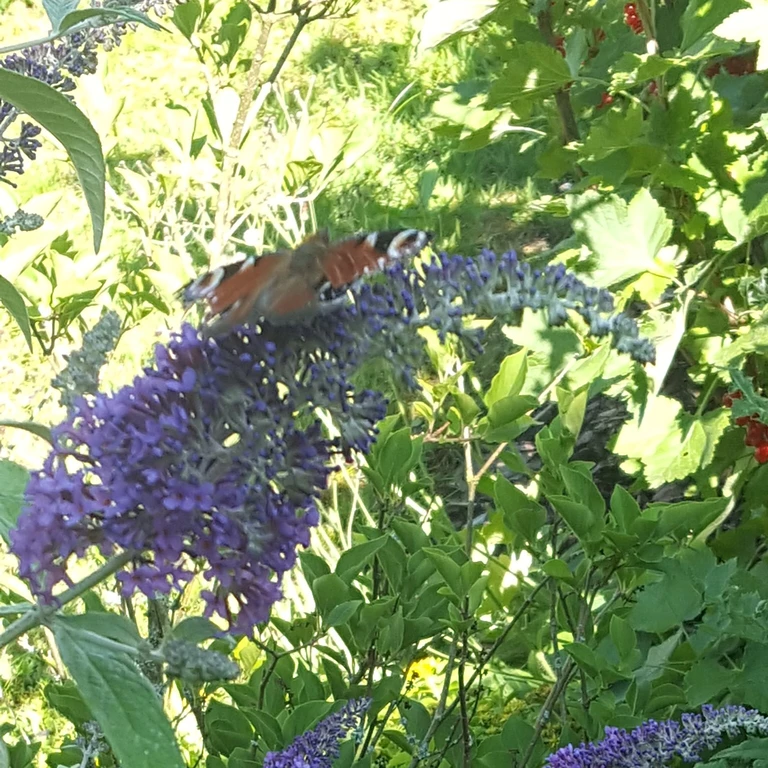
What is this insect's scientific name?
Aglais io
